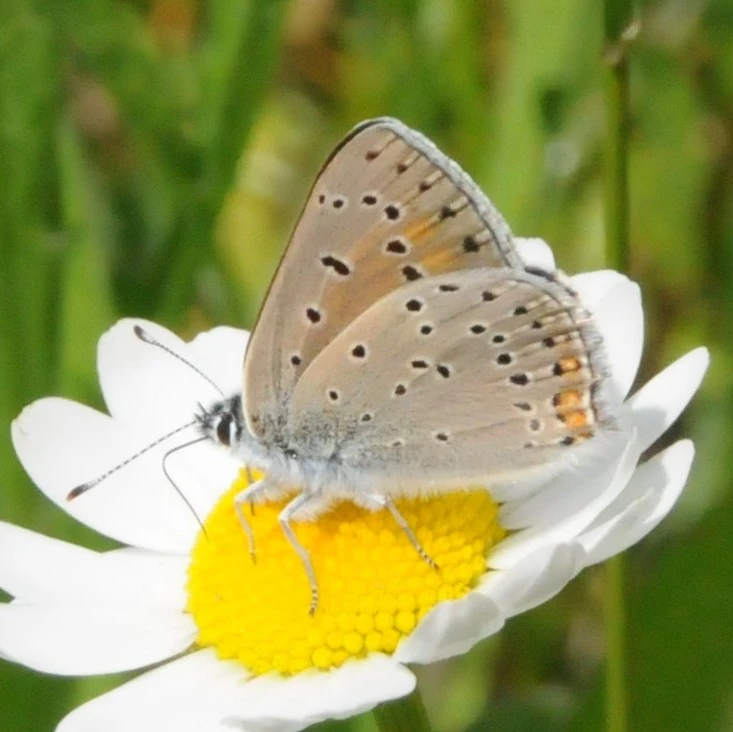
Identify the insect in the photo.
Lycaena hippothoe (also Palaeochrysophanus hippothoe)
